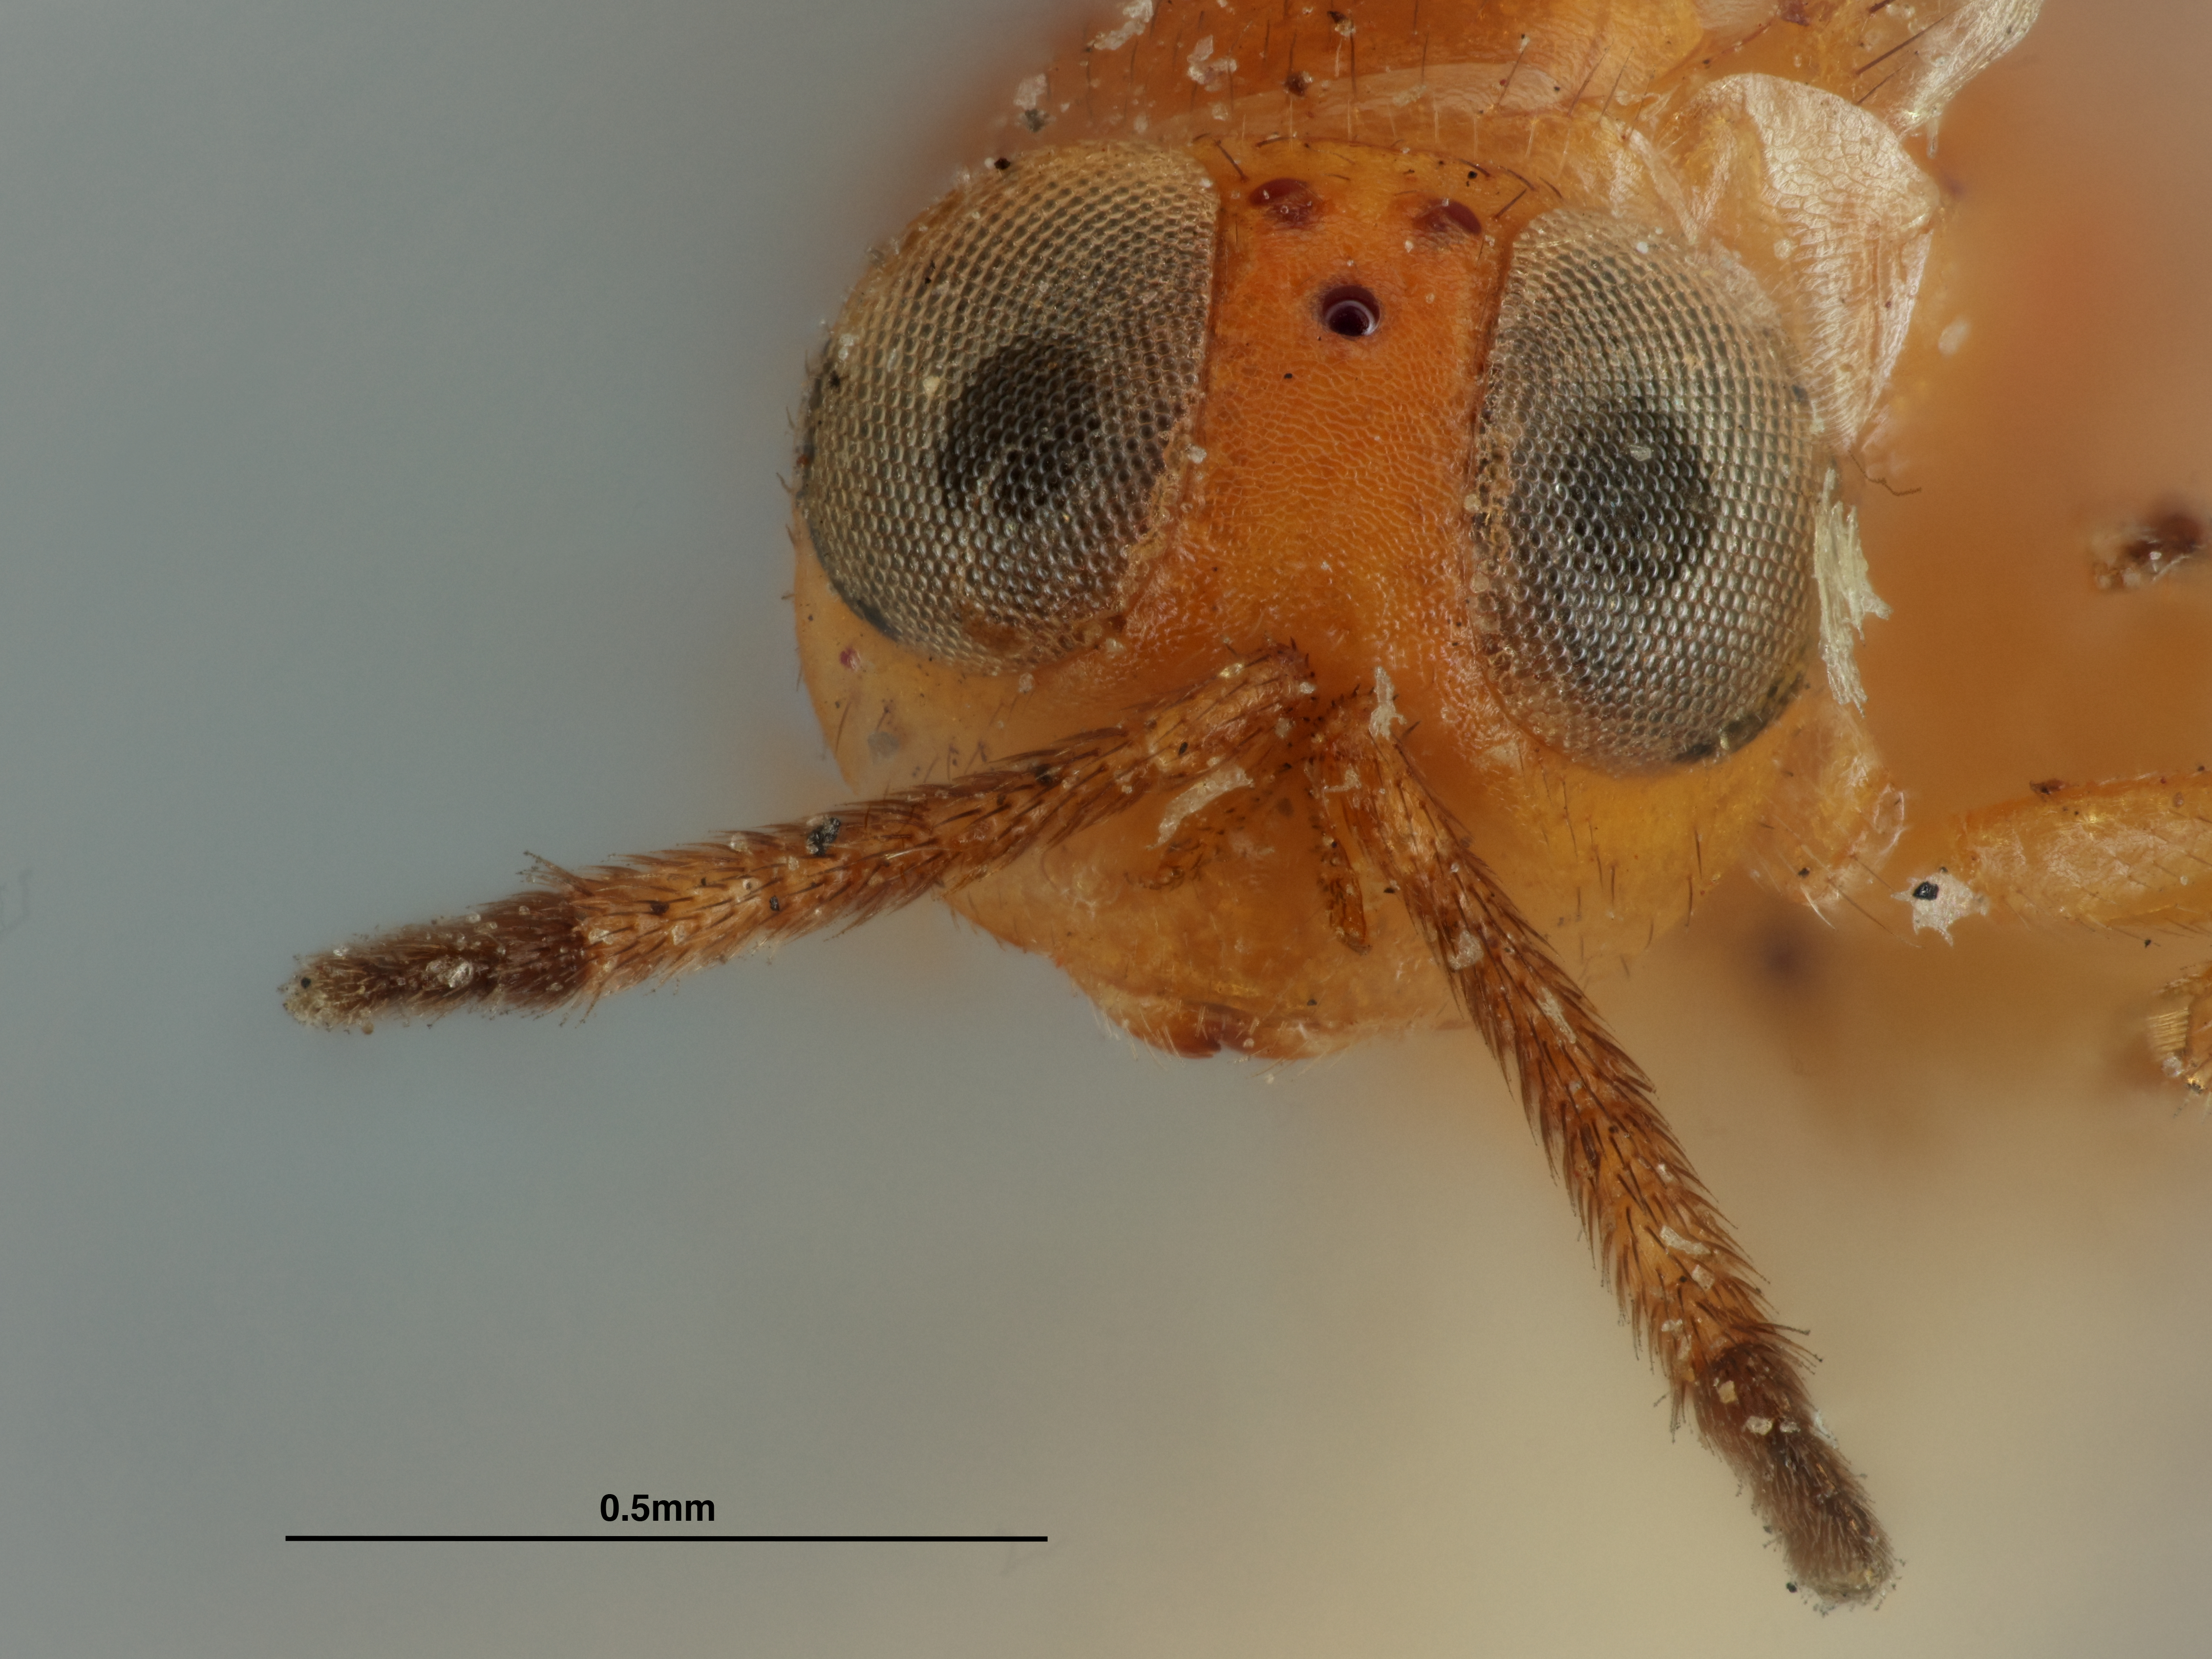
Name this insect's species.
Encyrtus fuscicornis
